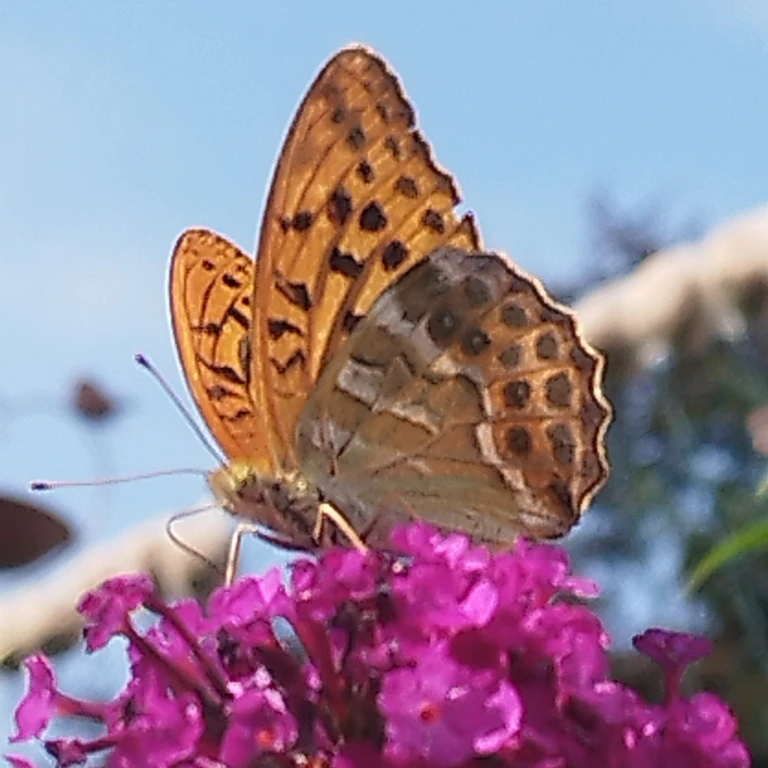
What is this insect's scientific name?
Argynnis paphia
